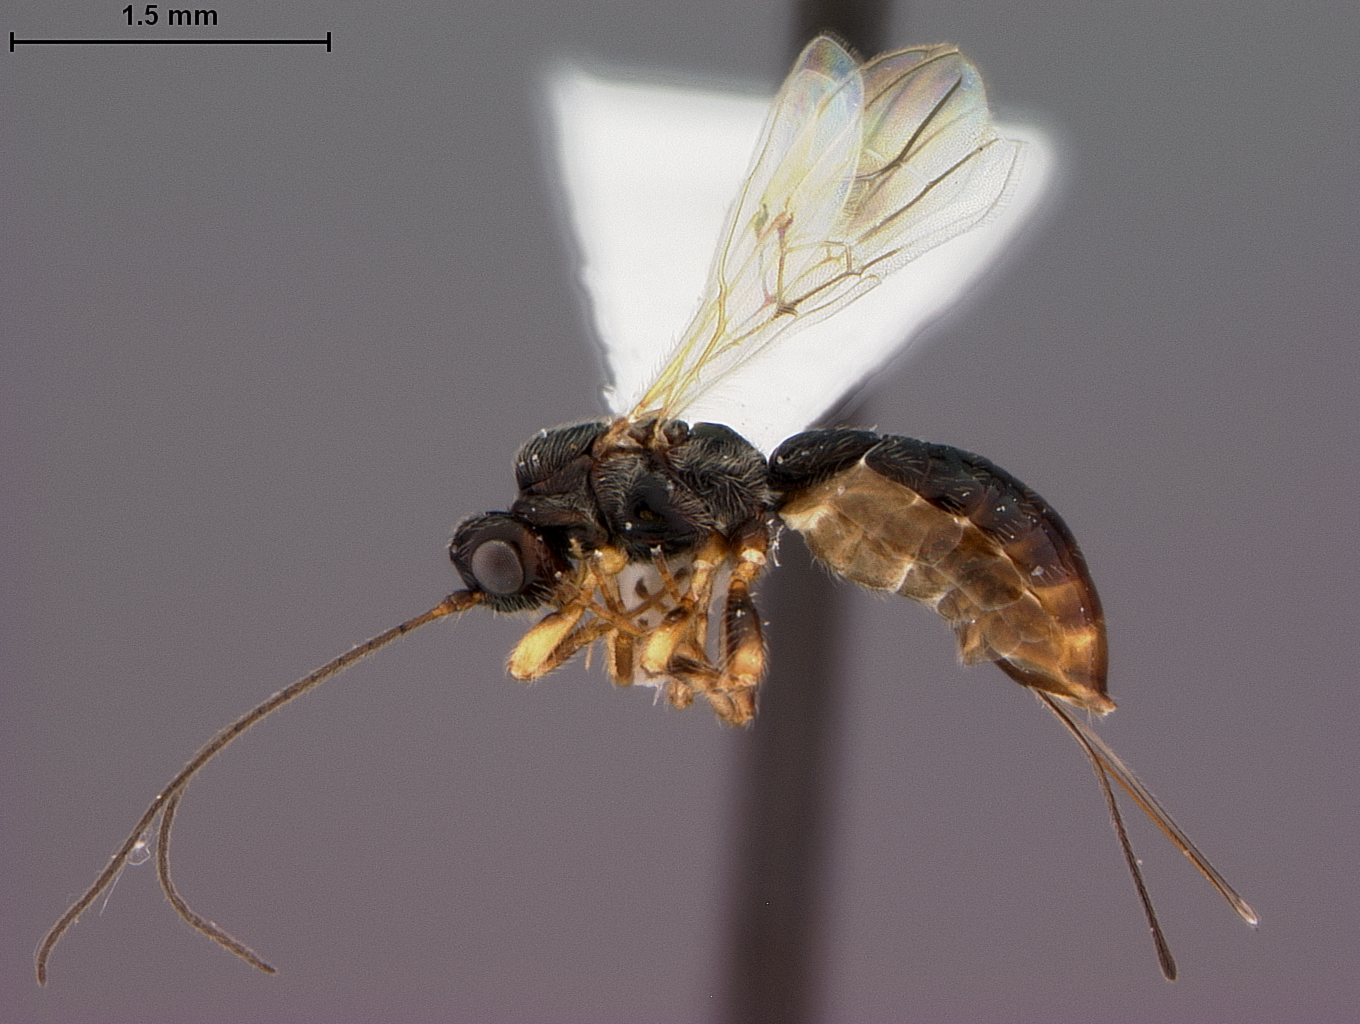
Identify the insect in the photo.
Heterospilus luridostigmus
